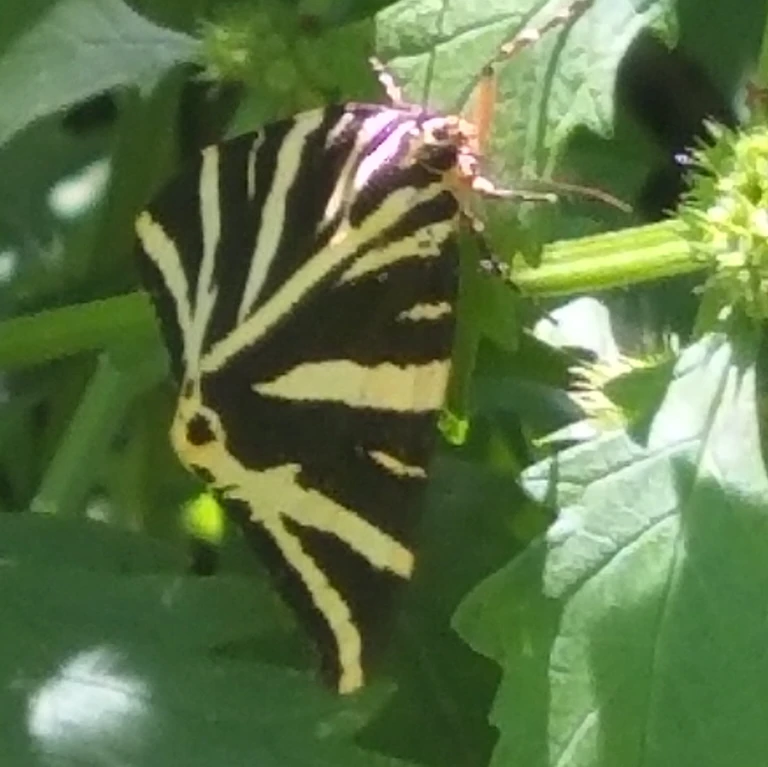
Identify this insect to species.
Euplagia quadripunctaria
